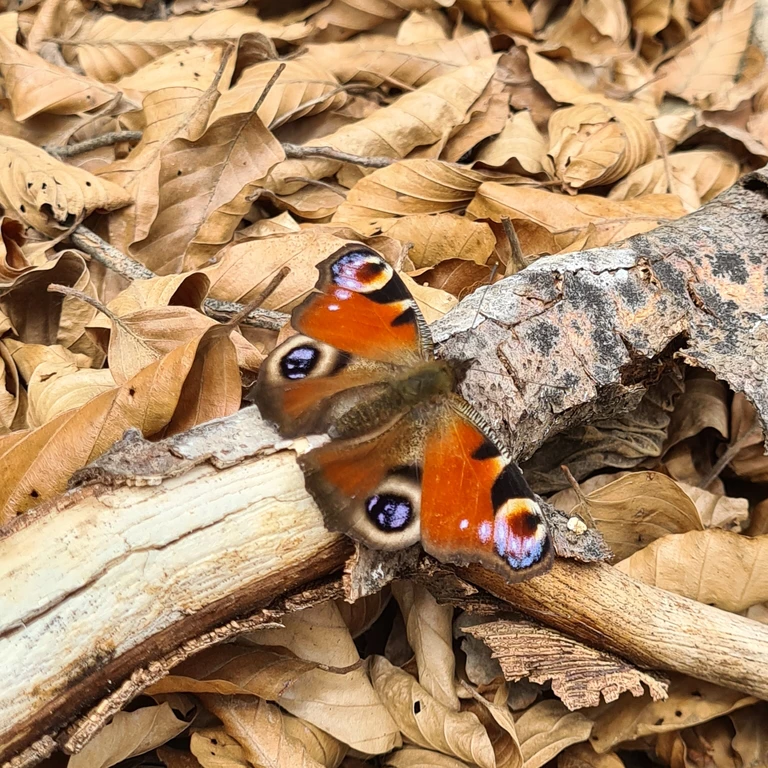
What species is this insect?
Aglais io
